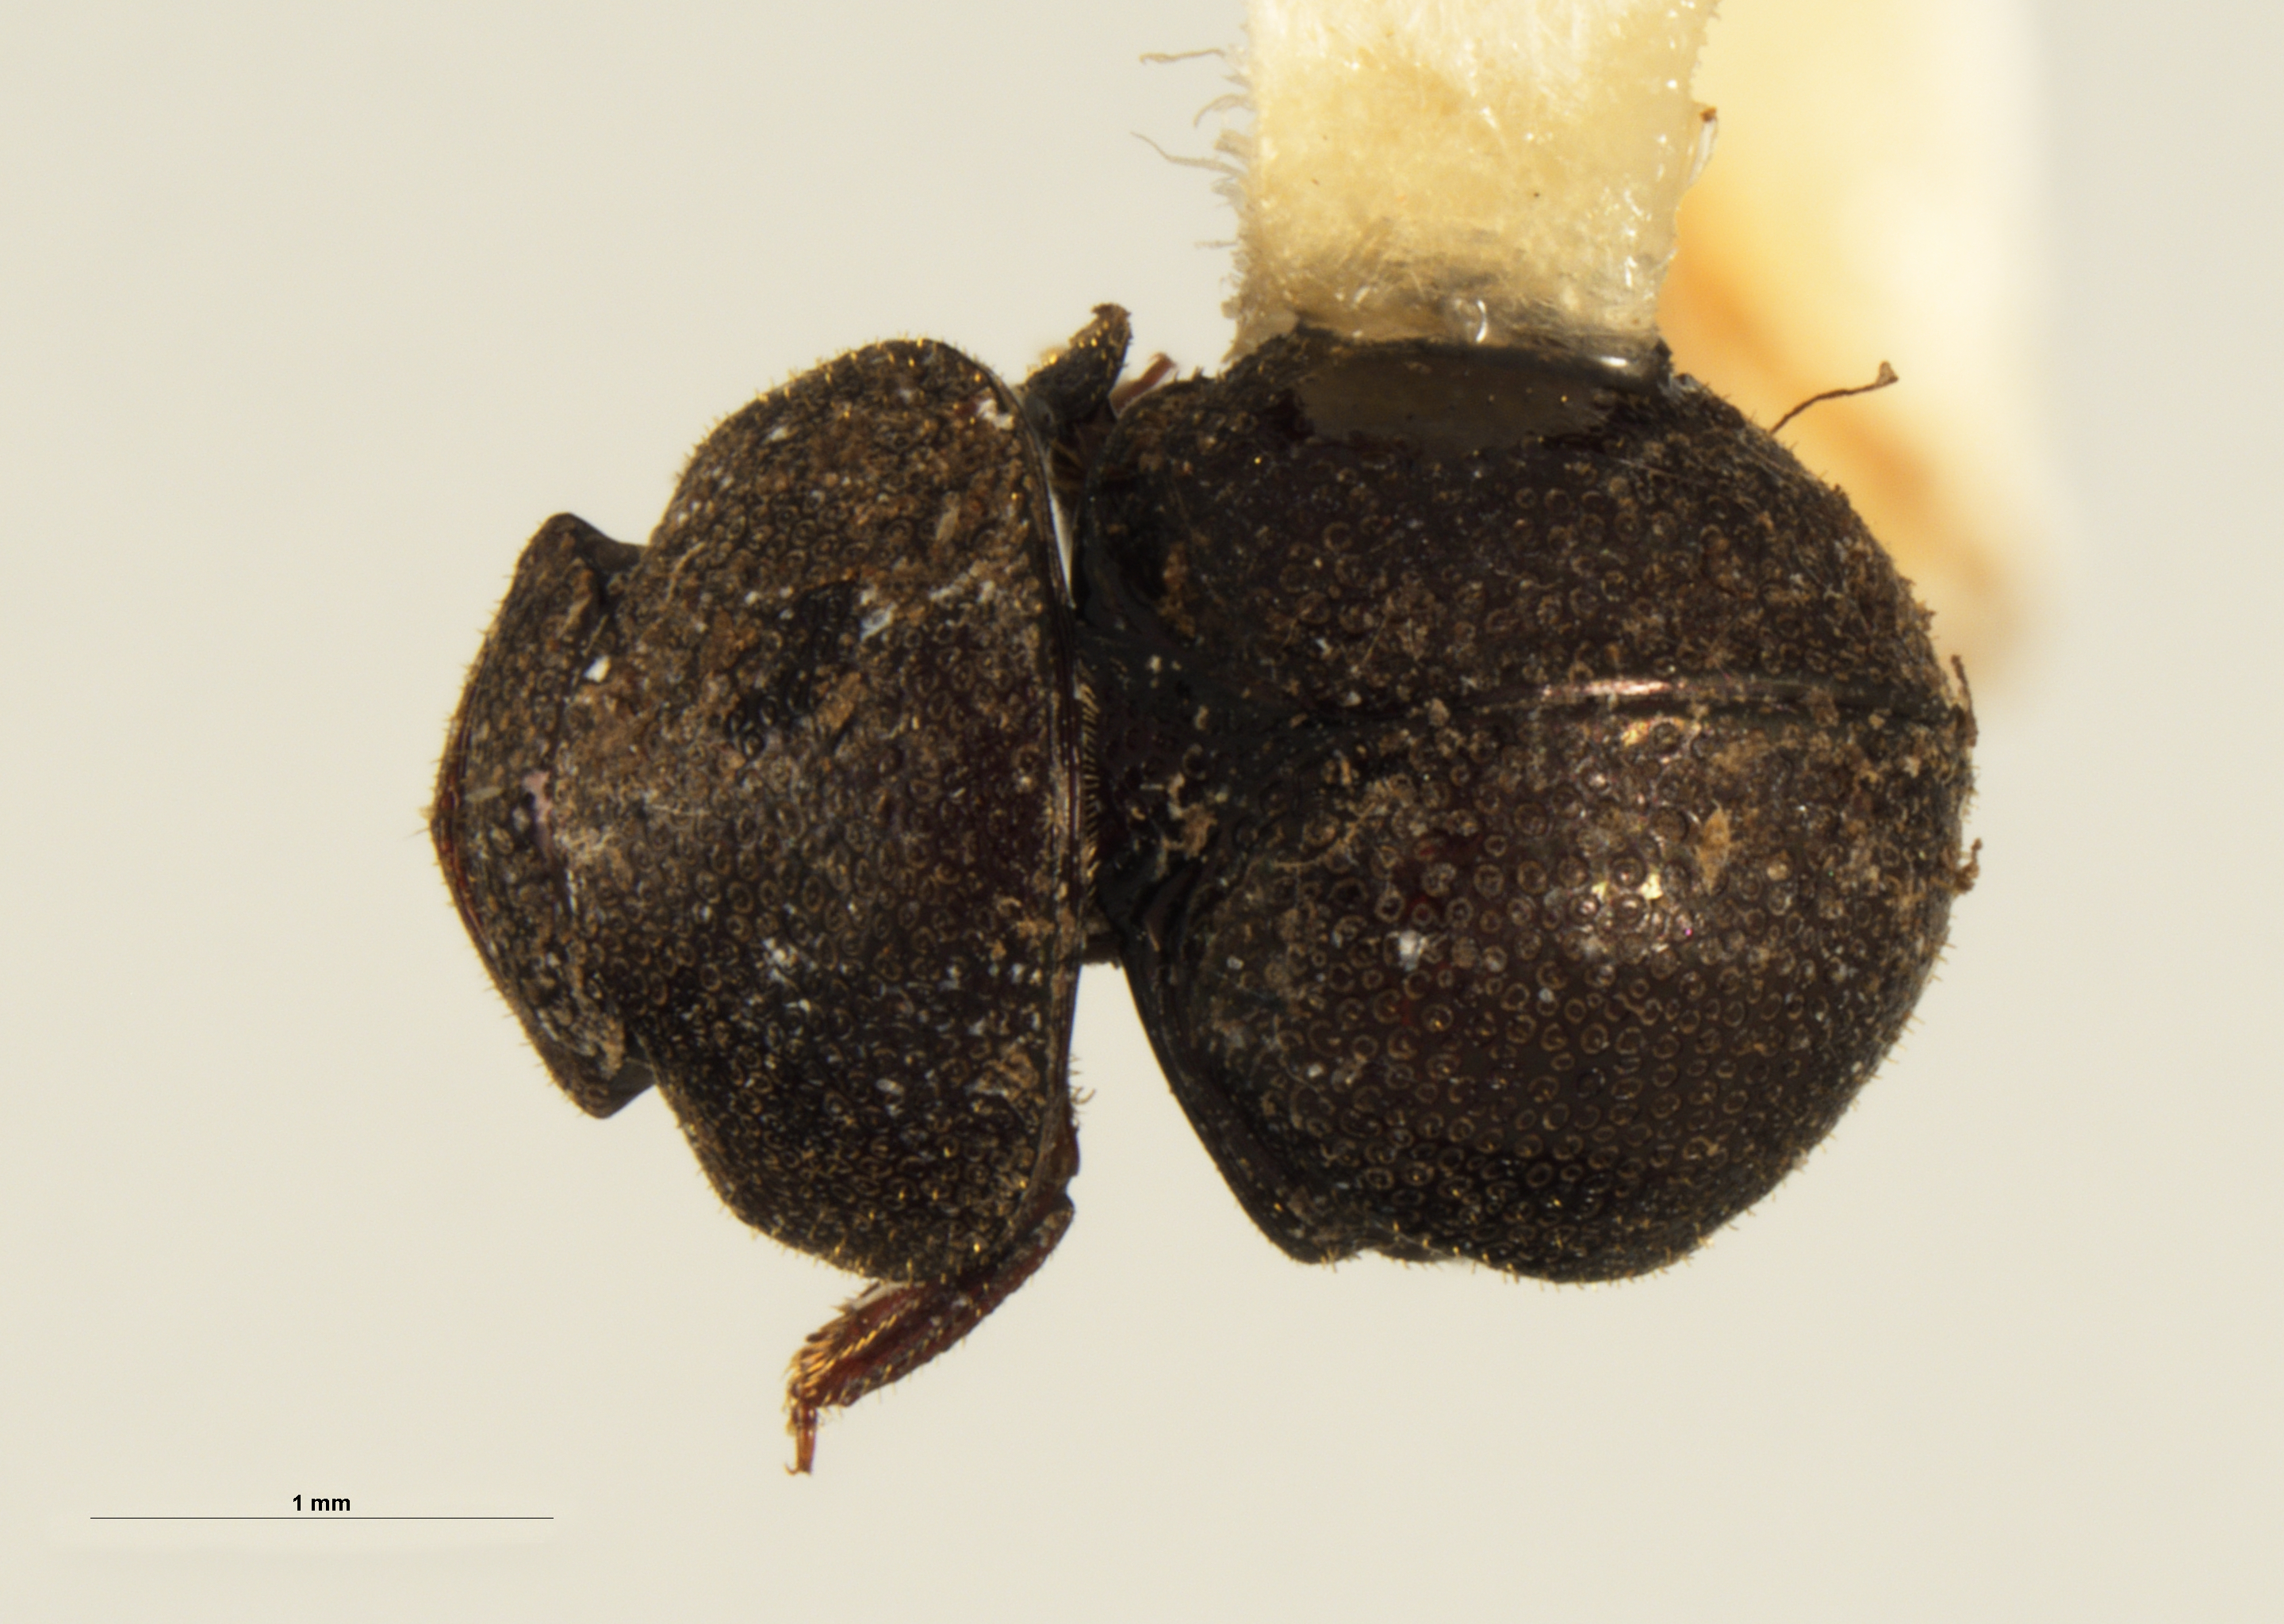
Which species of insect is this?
Nesopalla iviei
